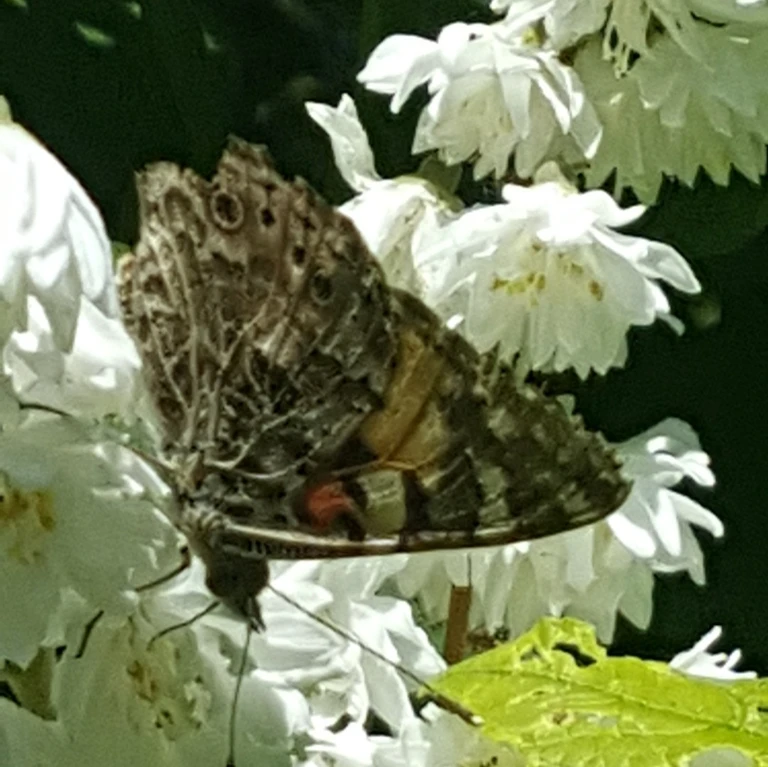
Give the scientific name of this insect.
Vanessa cardui
